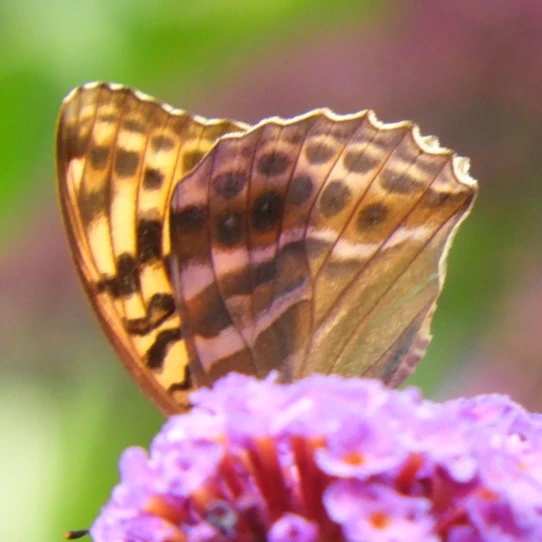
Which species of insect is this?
Argynnis paphia
